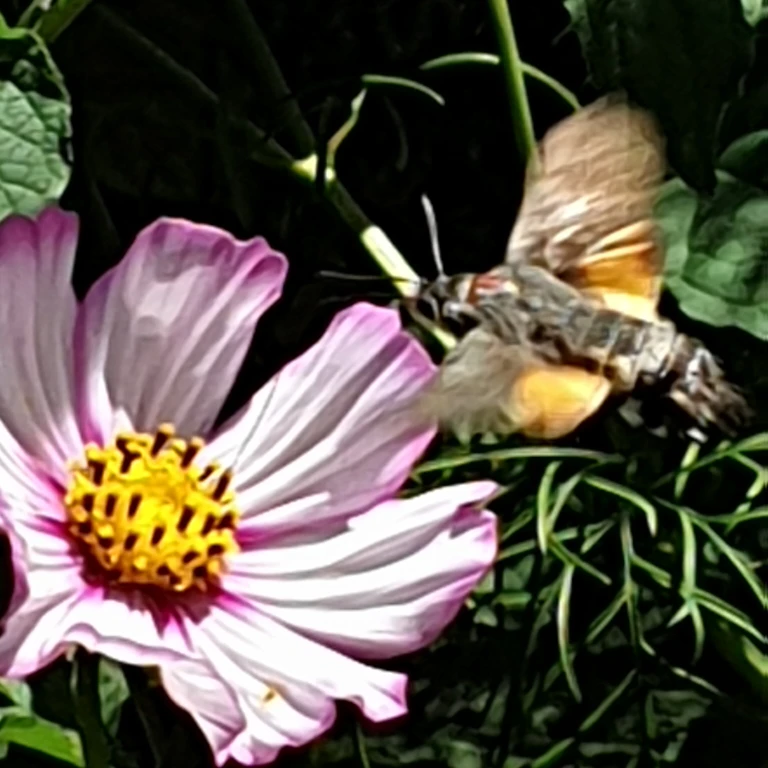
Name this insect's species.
Macroglossum stellatarum
